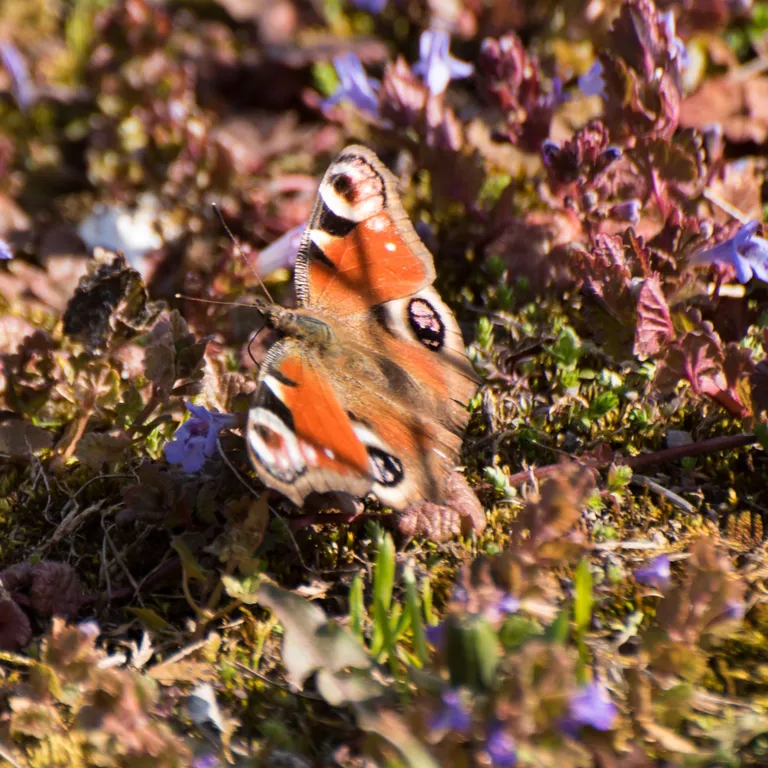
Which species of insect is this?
Aglais io
